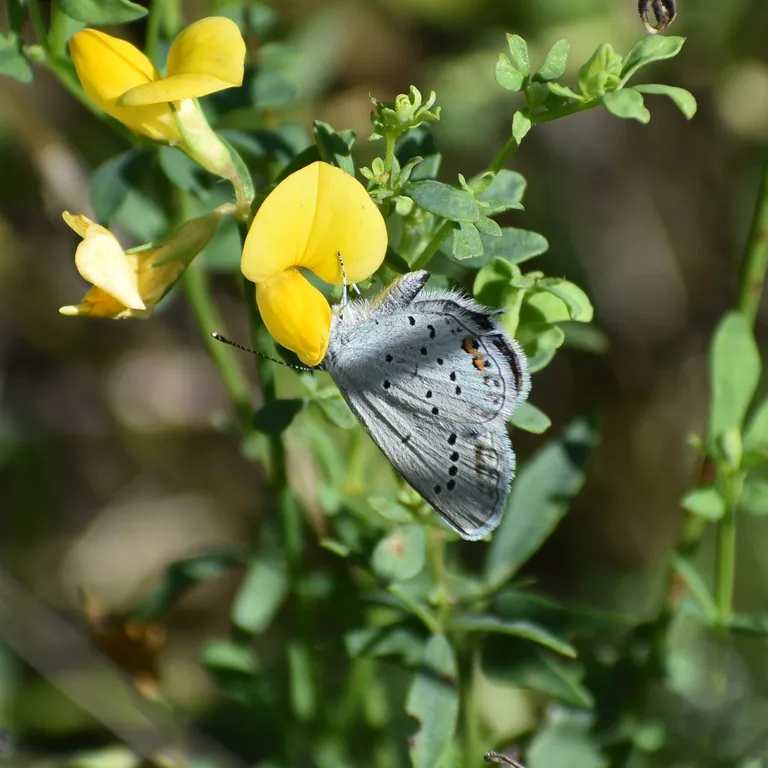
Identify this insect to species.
Cupido argiades (also Elkalyce argiades)
